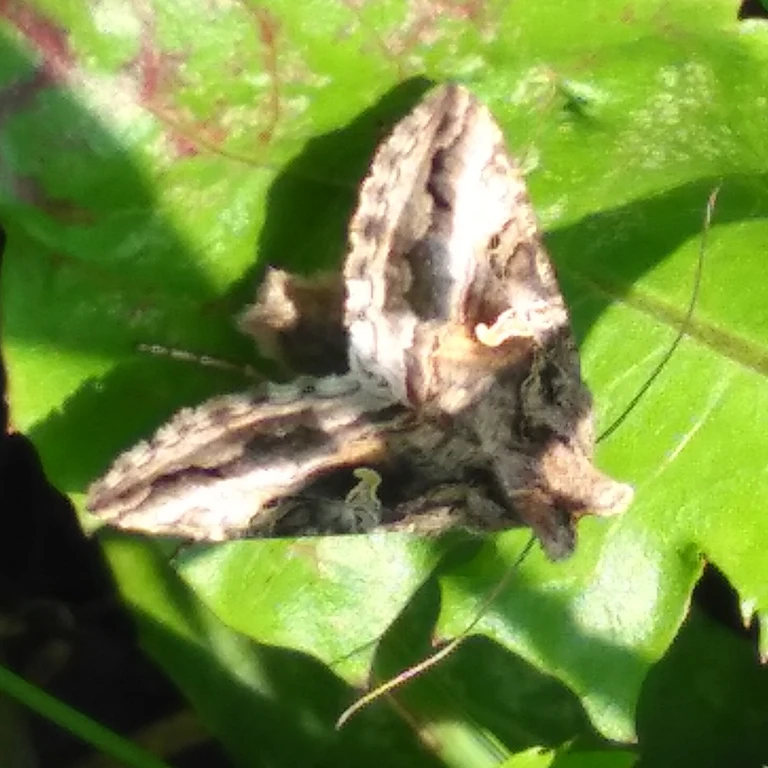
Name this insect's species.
Autographa gamma
